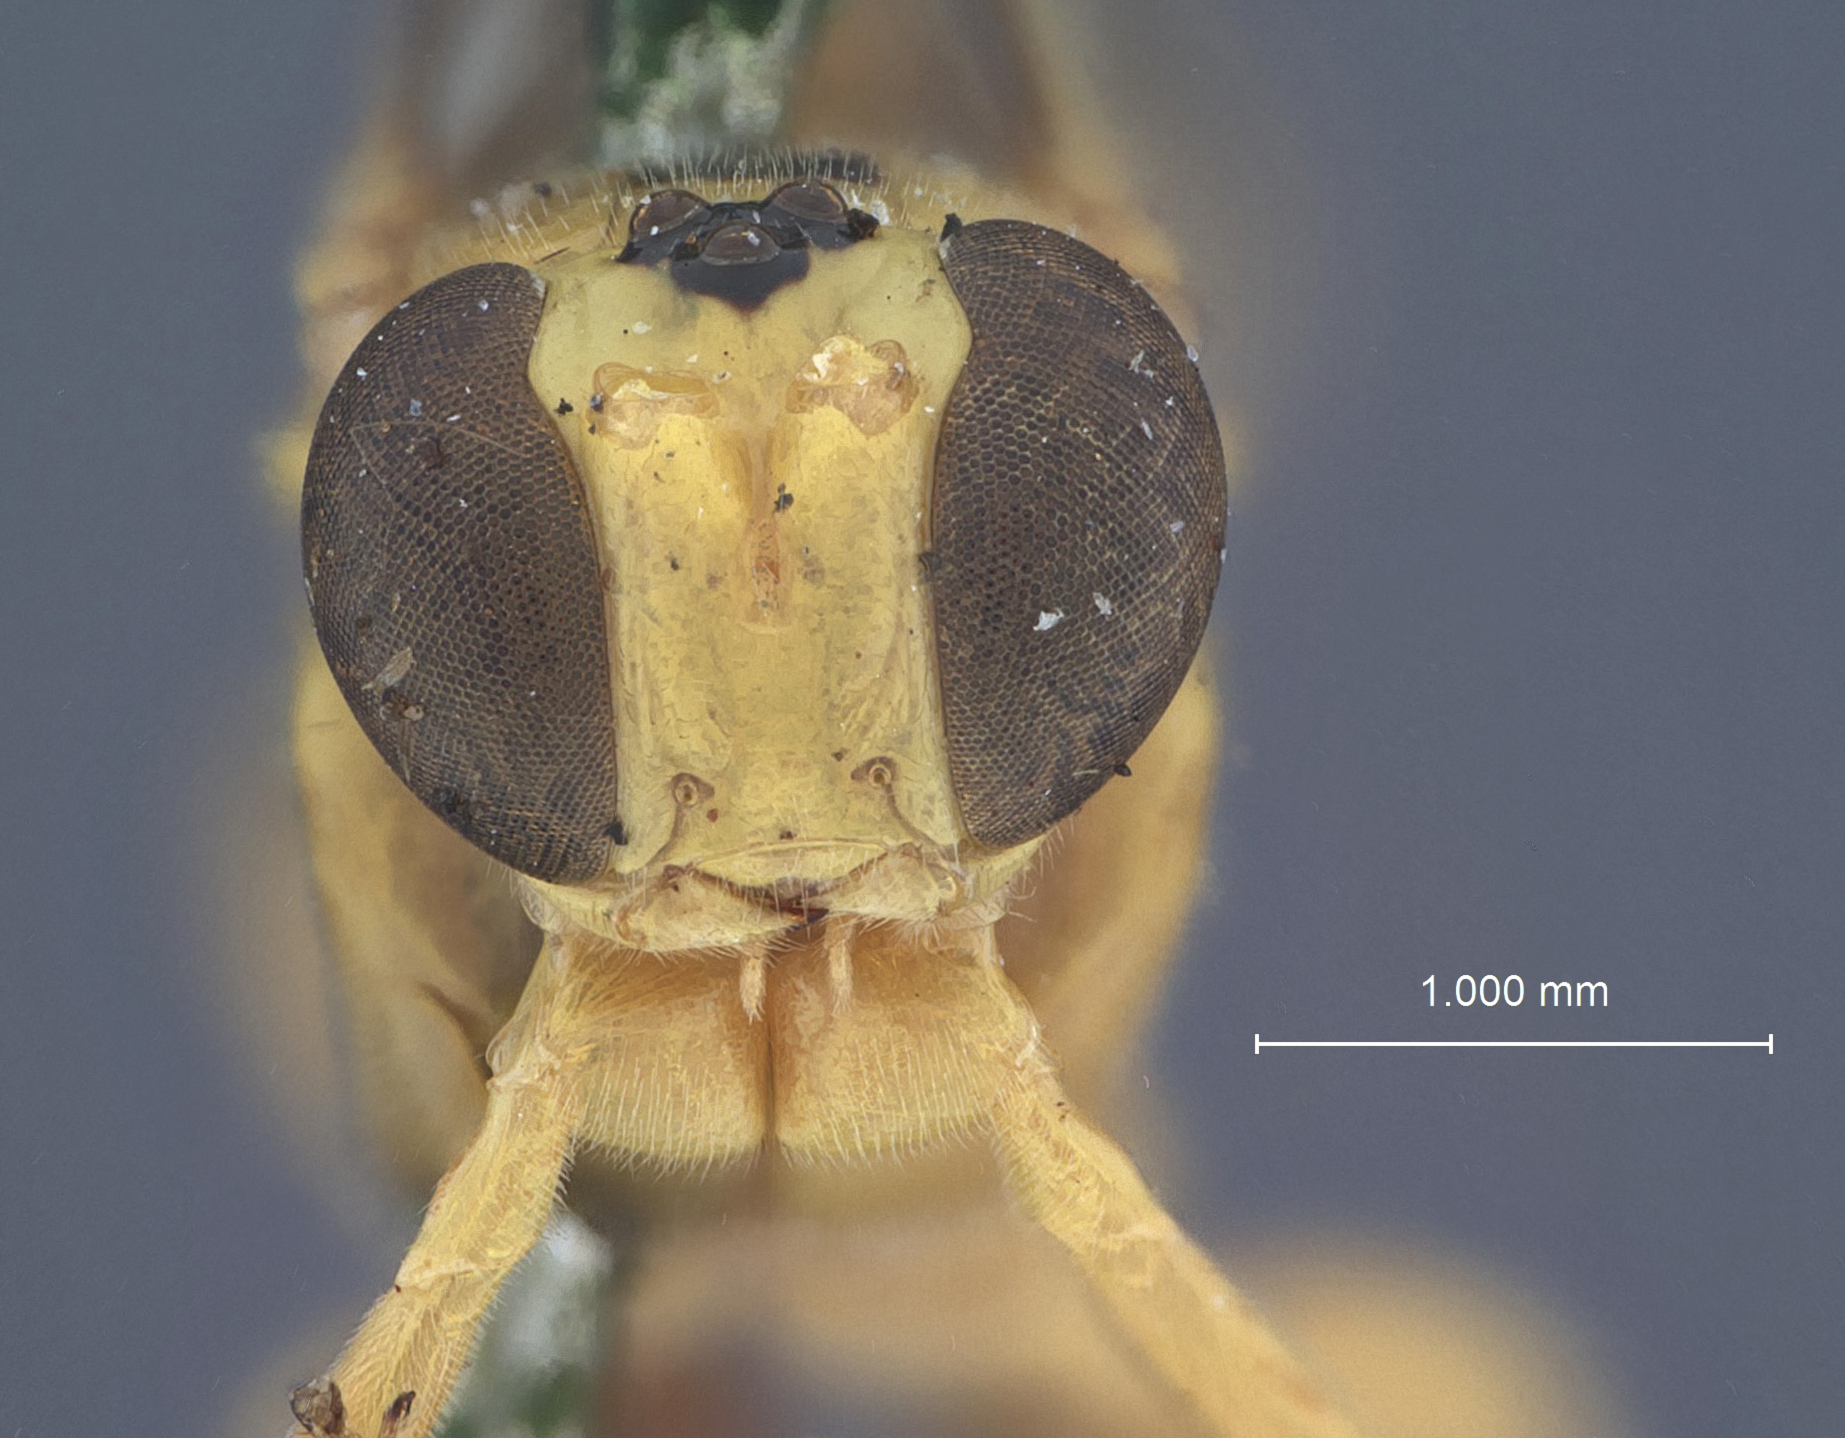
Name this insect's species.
Xanthopimpla calva
